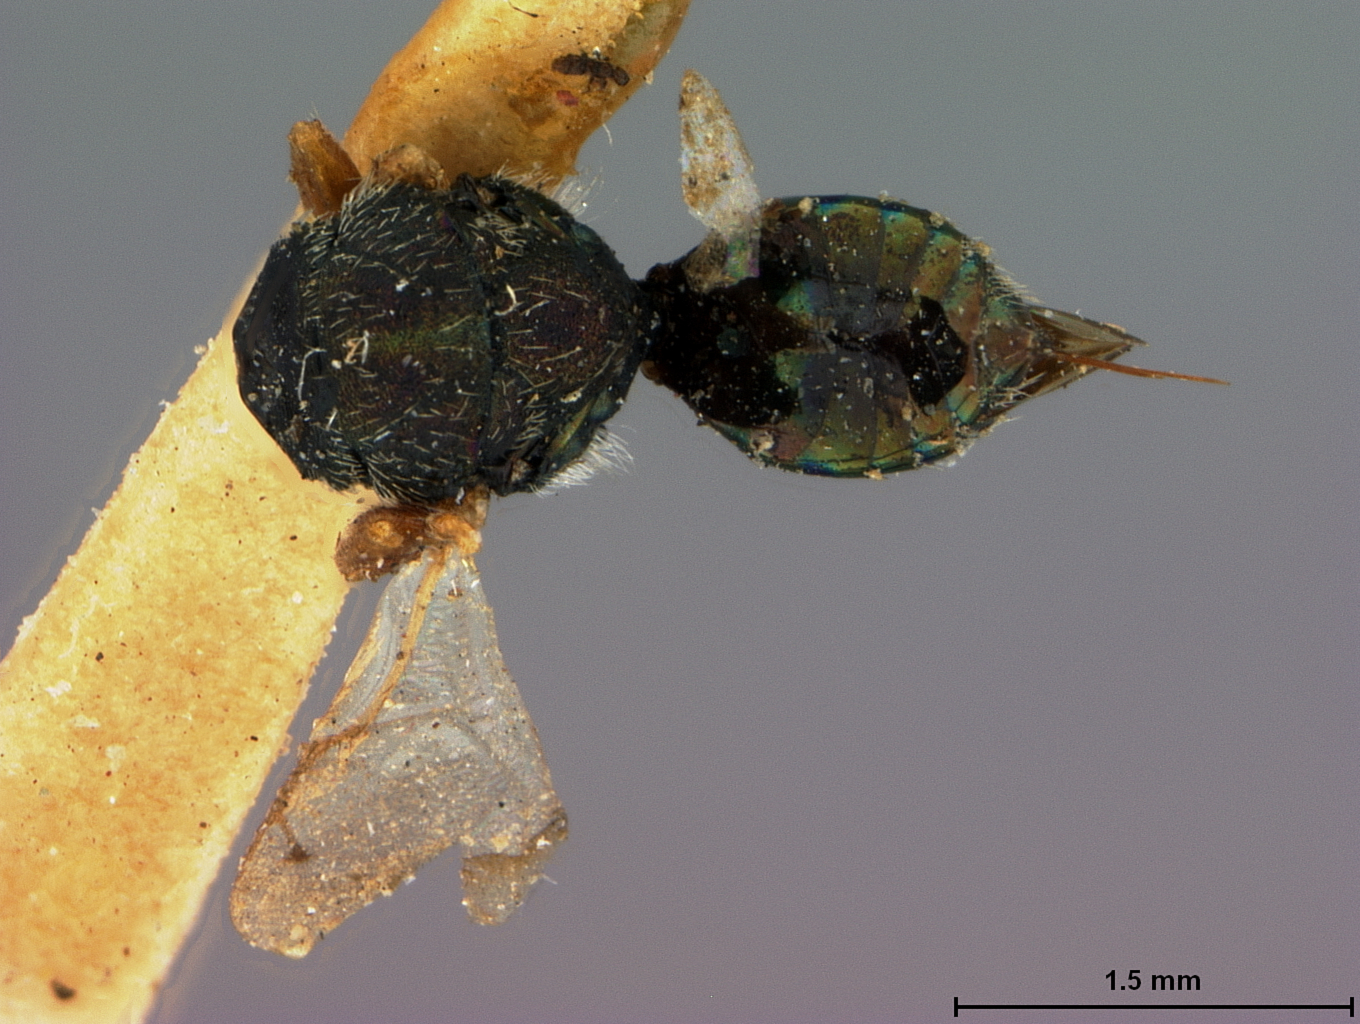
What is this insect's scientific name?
Metapon californicum
